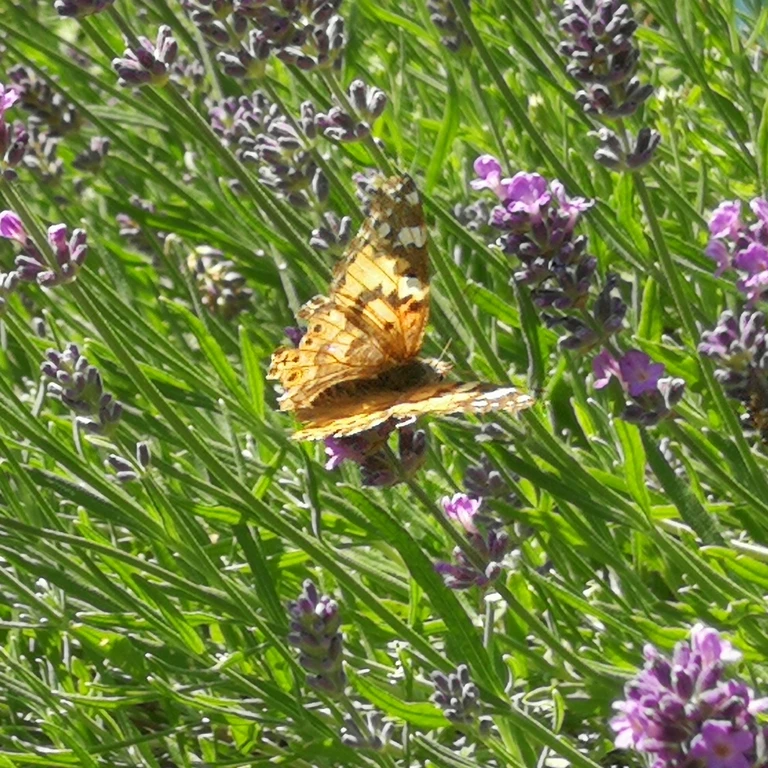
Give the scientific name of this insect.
Vanessa cardui
